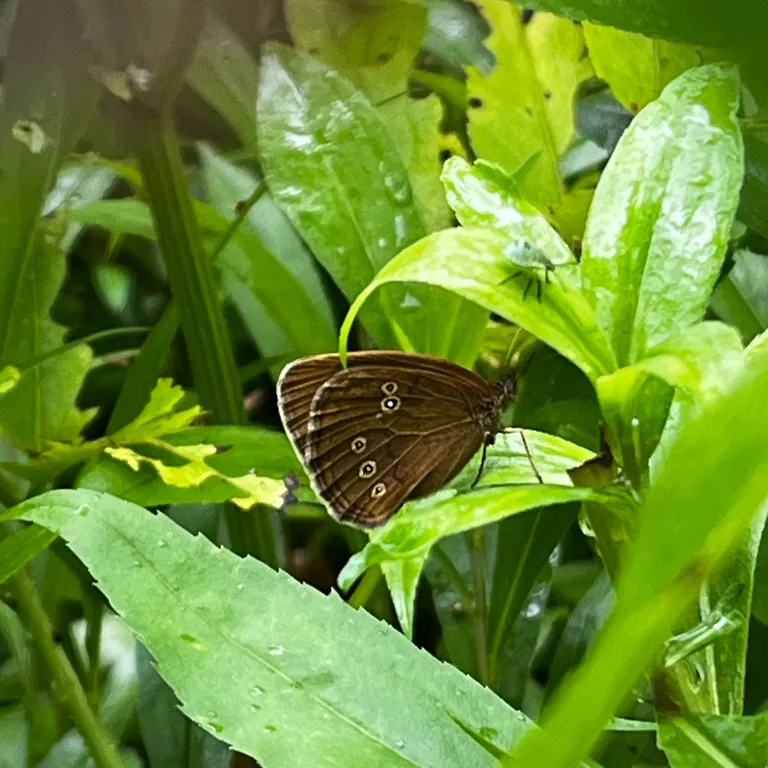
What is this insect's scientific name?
Aphantopus hyperantus
